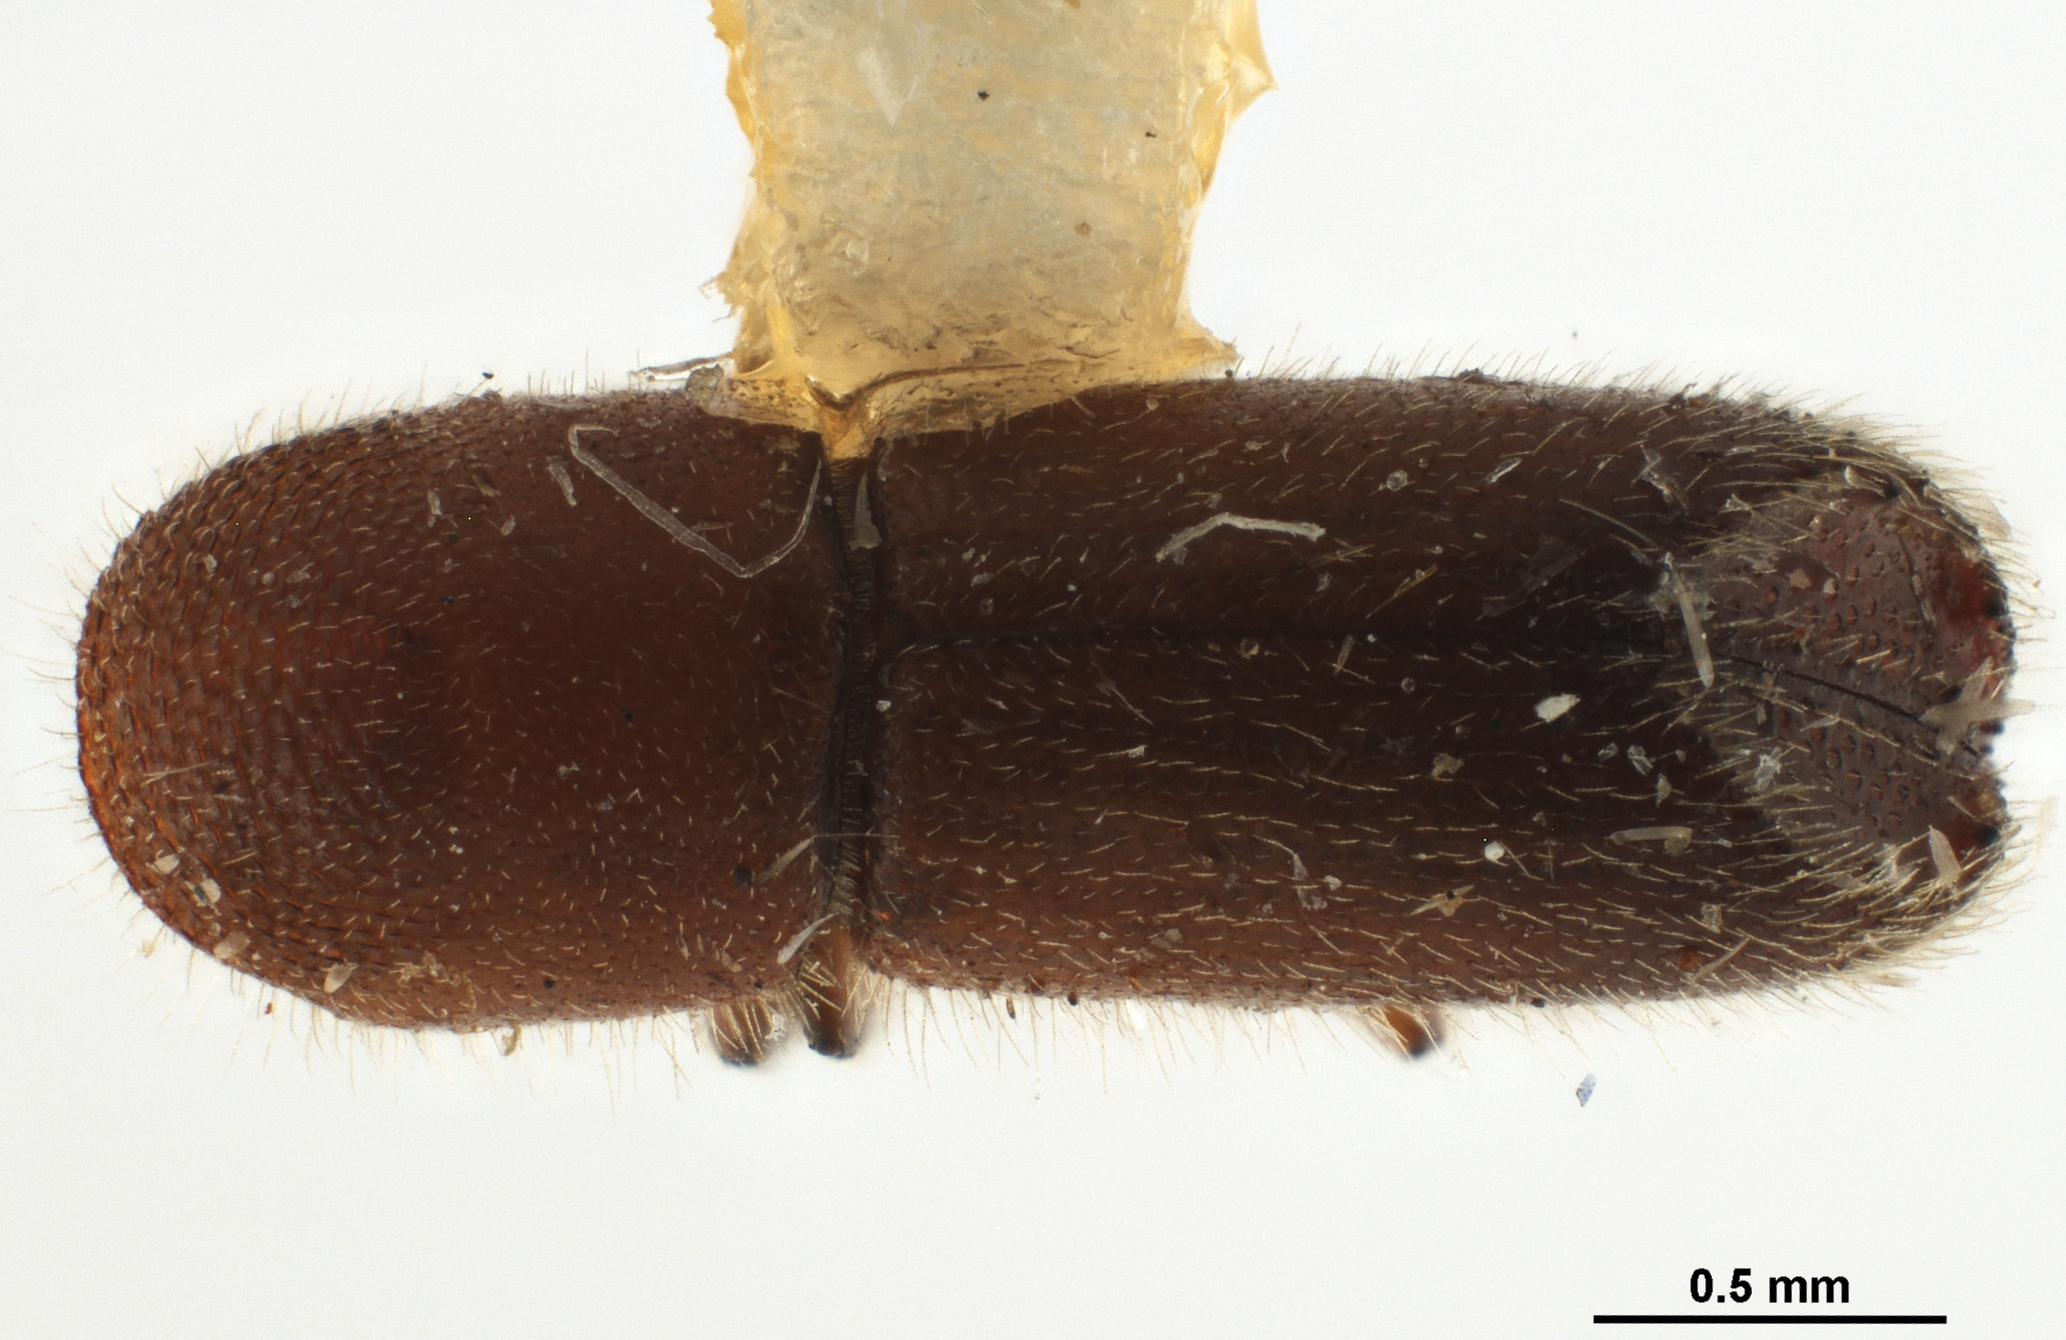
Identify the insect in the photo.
Premnobius ambitiosus
